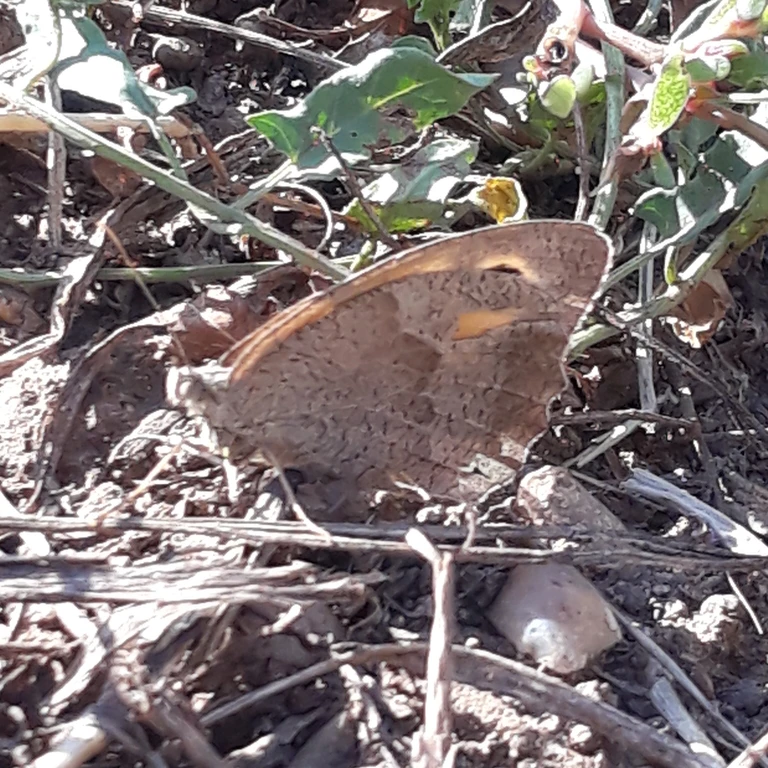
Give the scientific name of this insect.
Maniola jurtina
